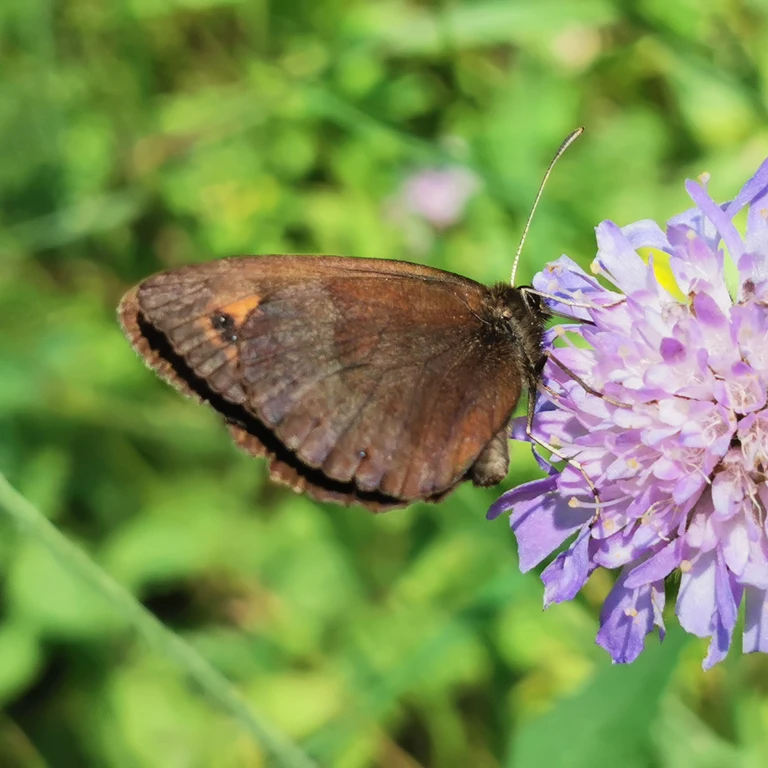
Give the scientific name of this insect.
Erebia aethiops
